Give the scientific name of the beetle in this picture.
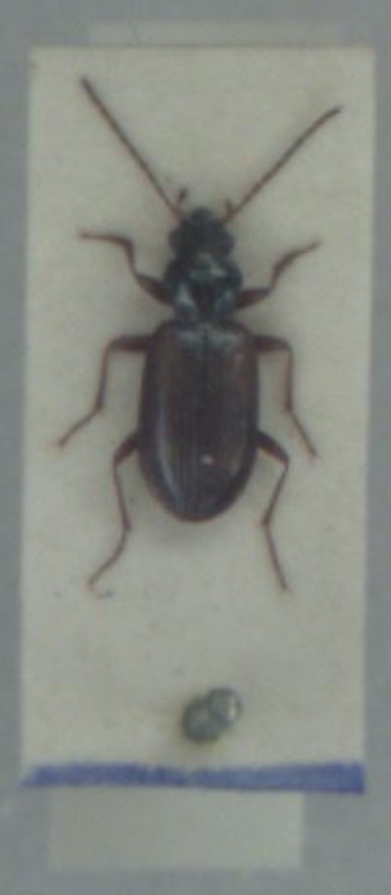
Bembidion saxatile
